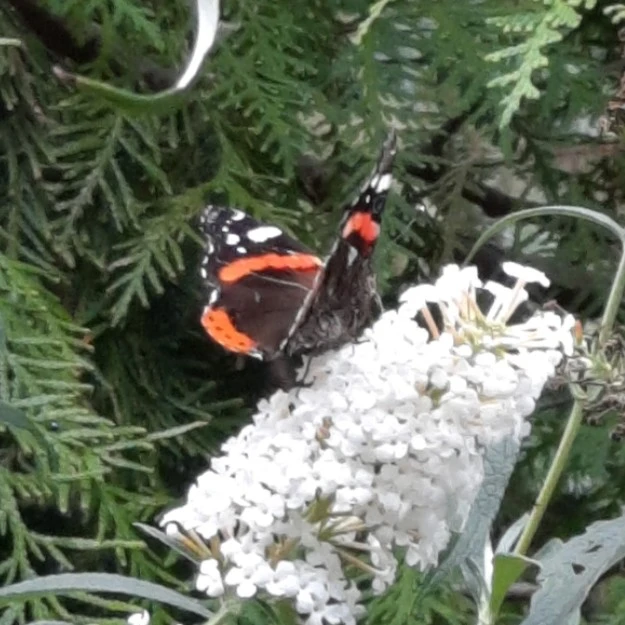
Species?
Vanessa atalanta
